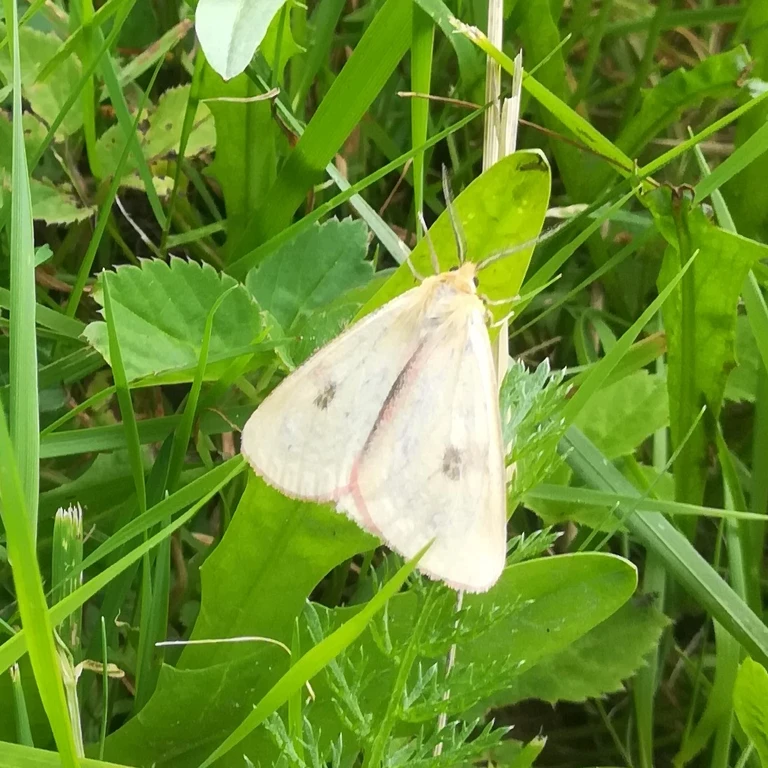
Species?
Diacrisia sannio
